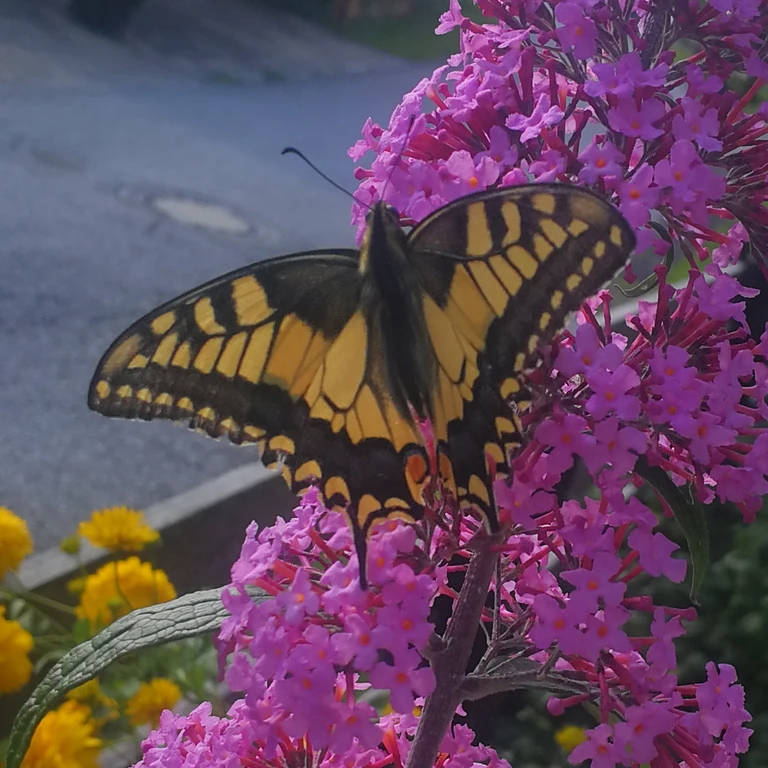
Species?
Papilio machaon
